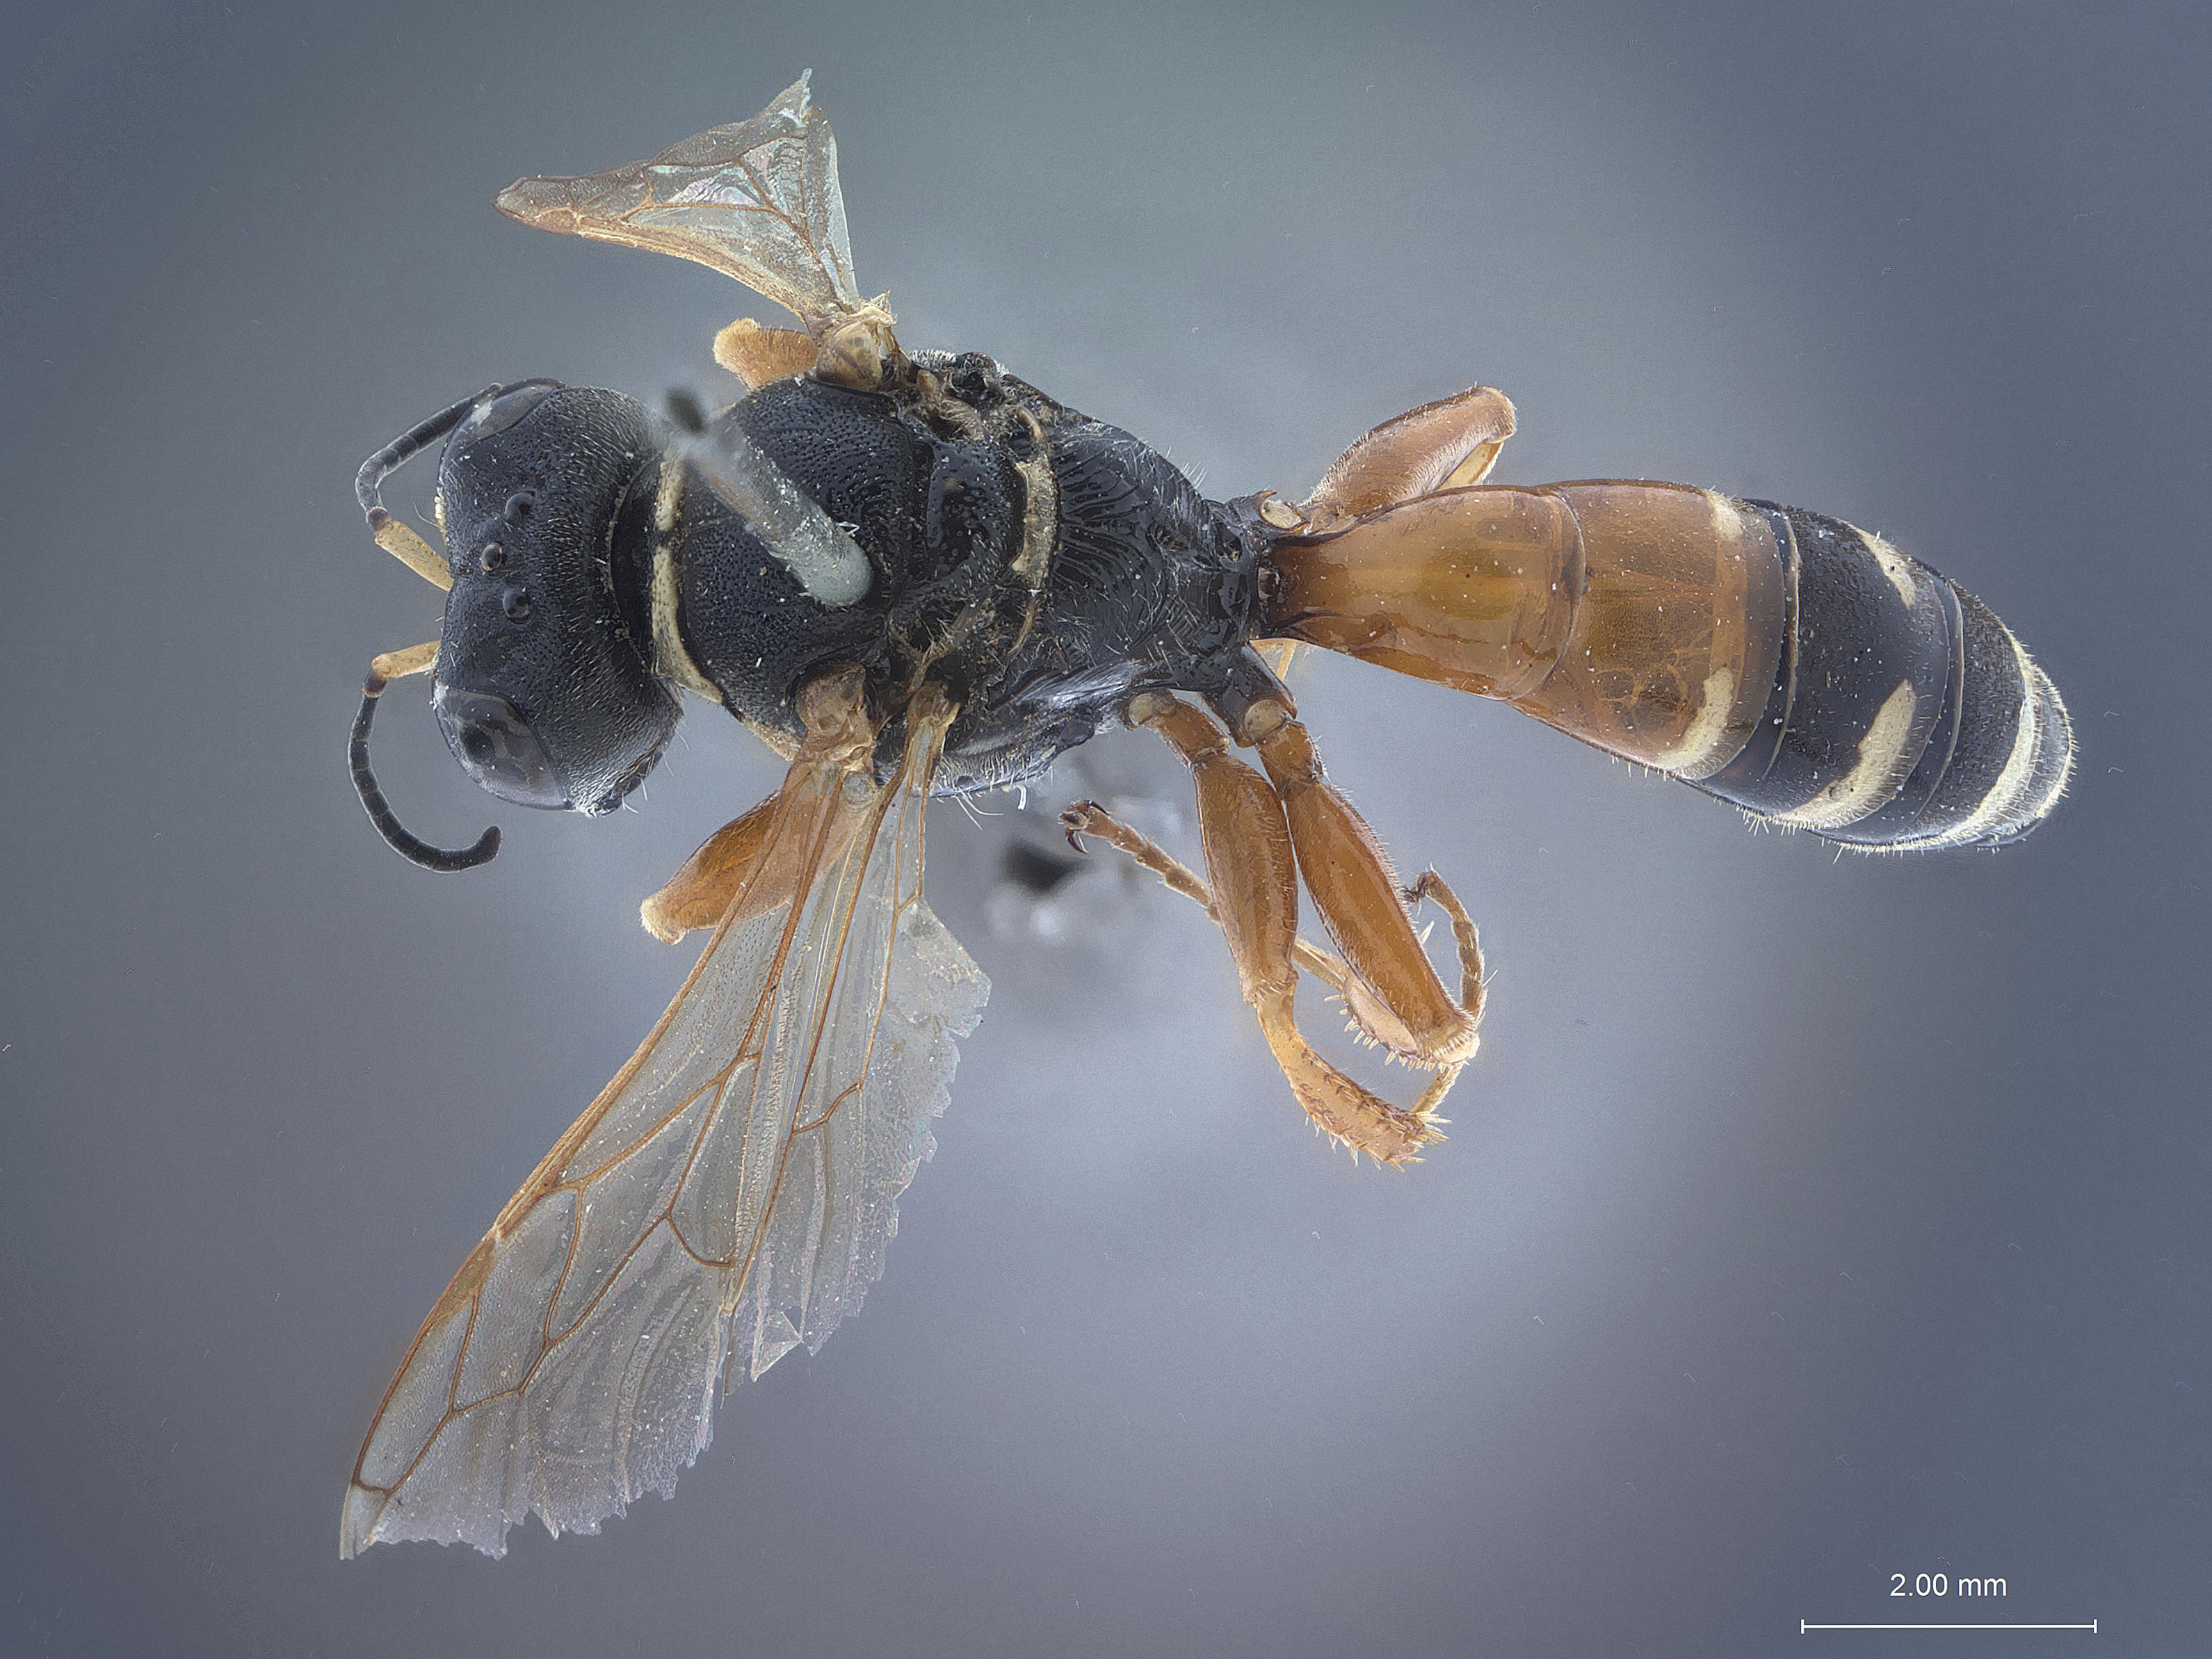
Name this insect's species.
Crabro mongolicus
